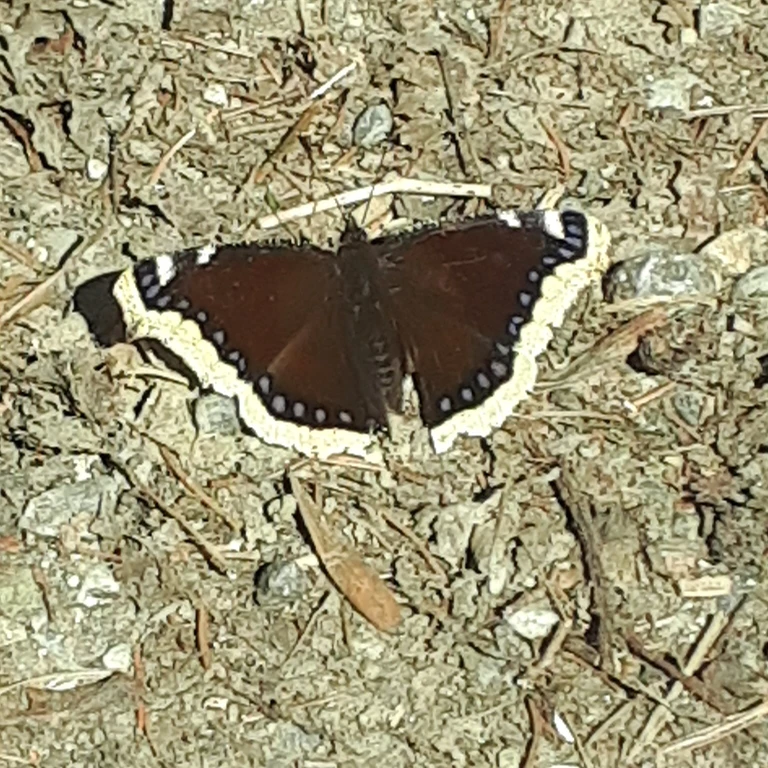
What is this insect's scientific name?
Nymphalis antiopa
